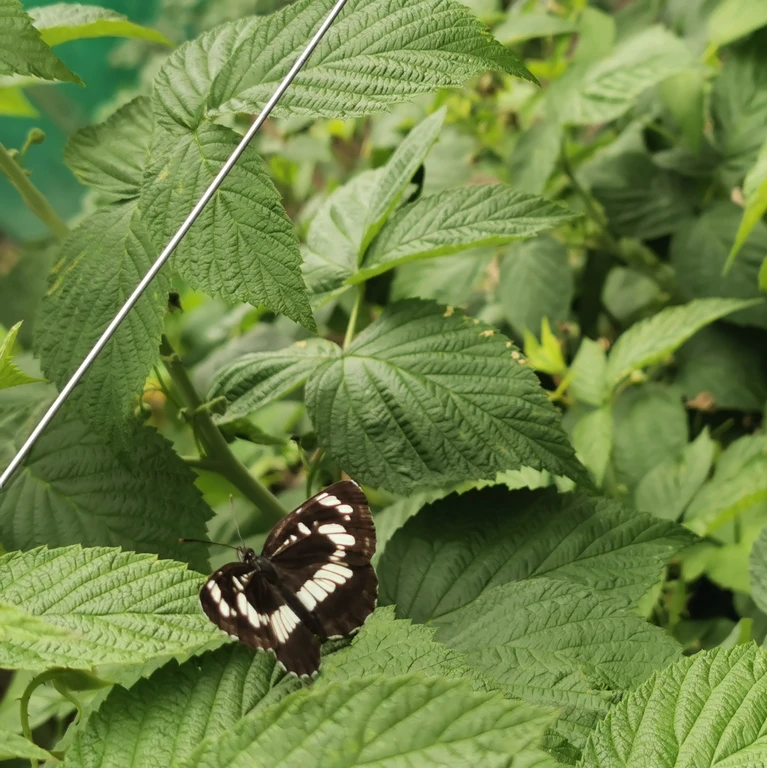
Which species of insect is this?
Neptis rivularis
